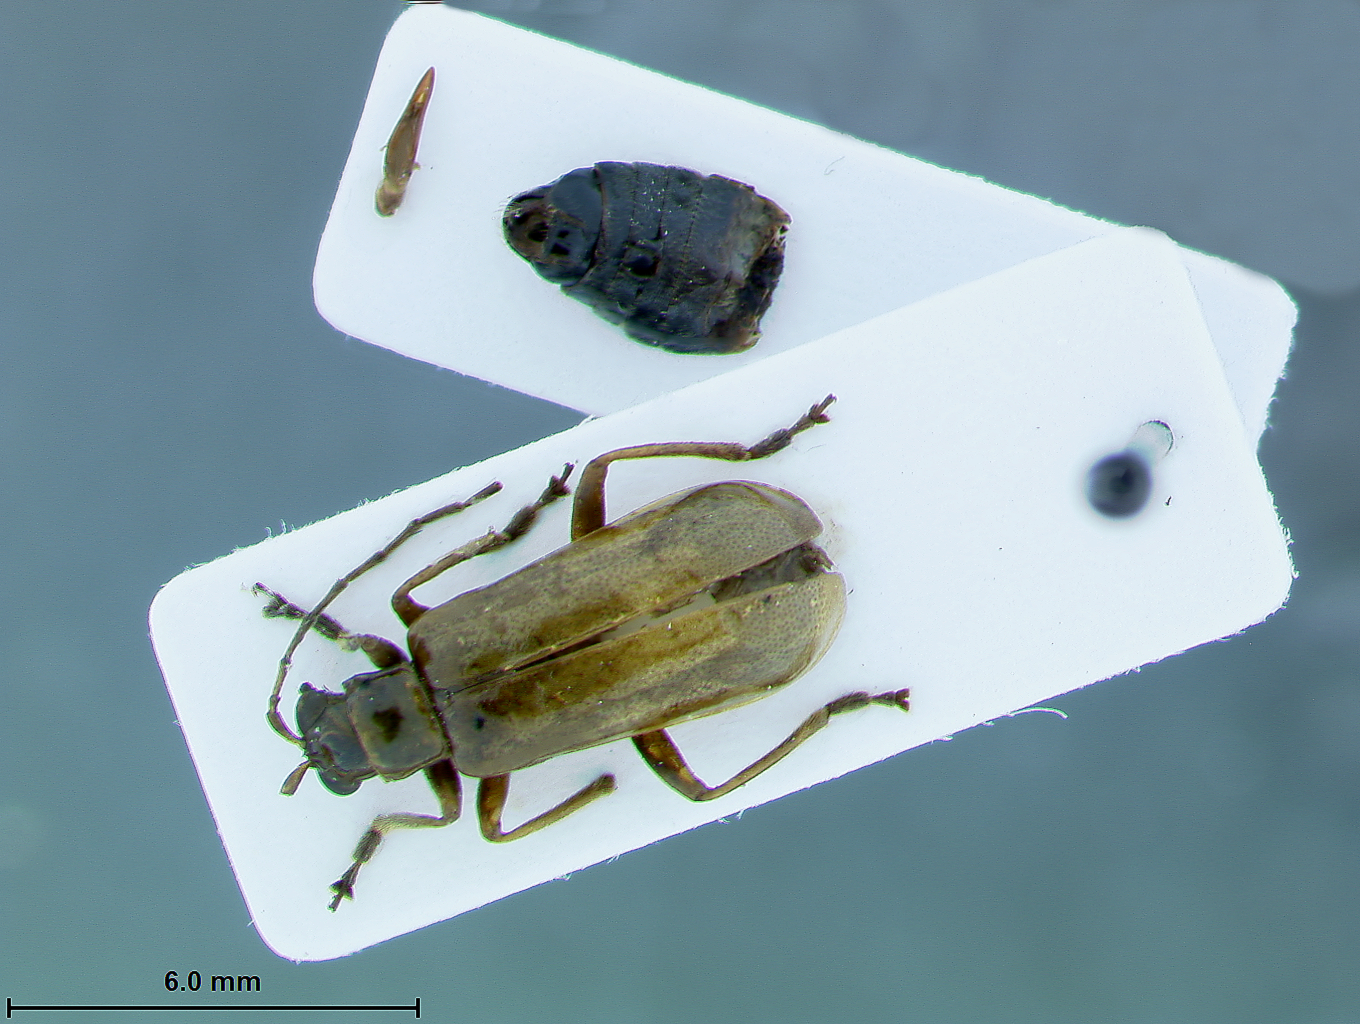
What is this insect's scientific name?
Hoplasoma mcgregori
